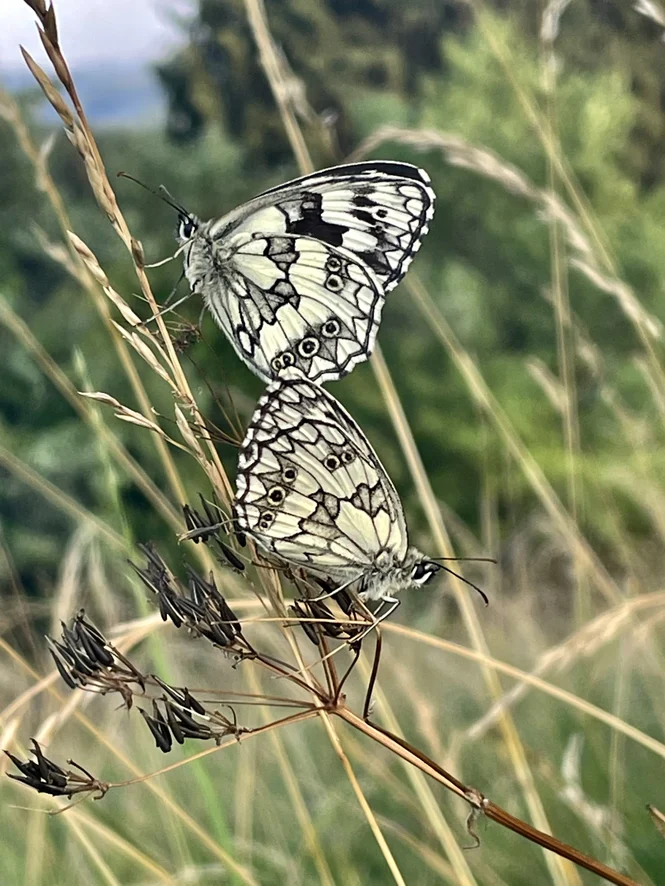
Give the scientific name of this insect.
Melanargia galathea
